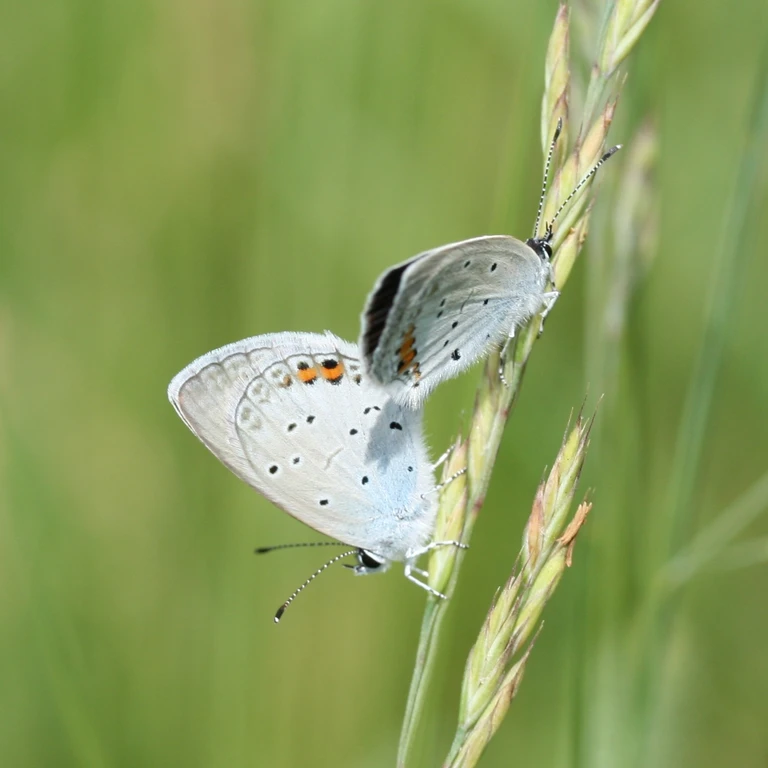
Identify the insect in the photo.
Cupido argiades (also Elkalyce argiades)
